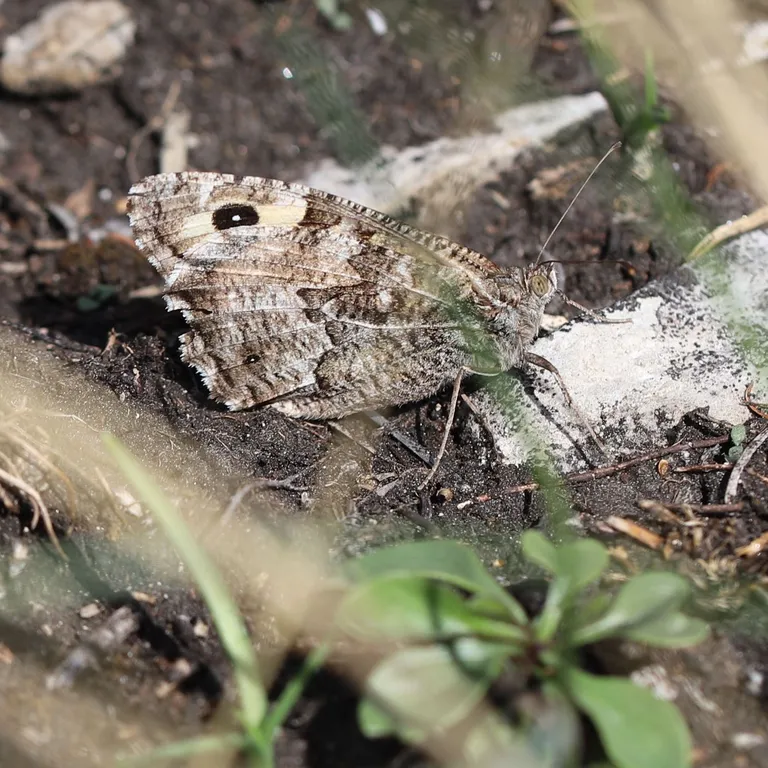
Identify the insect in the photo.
Hipparchia semele
